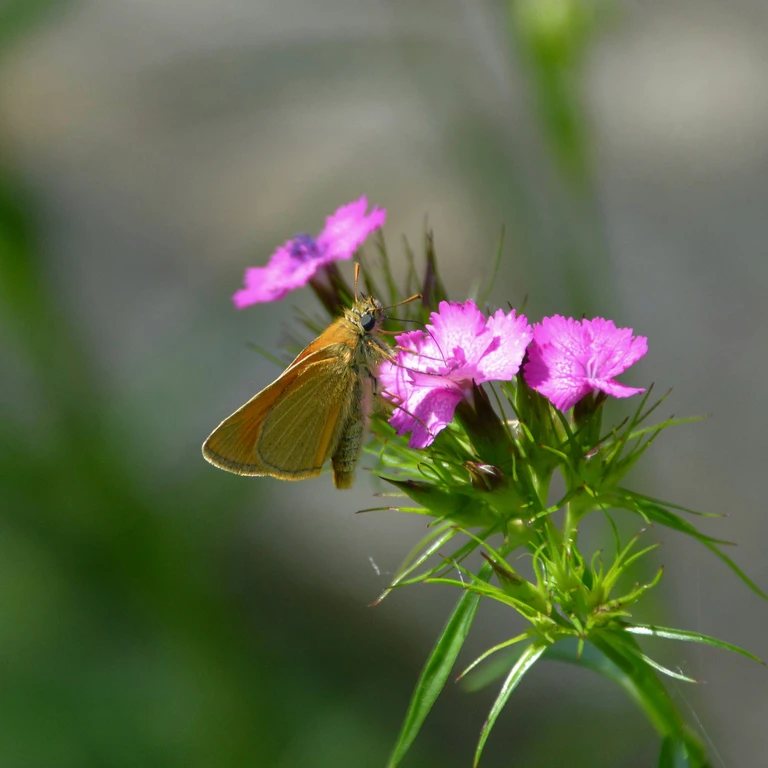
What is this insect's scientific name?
Thymelicus sylvestris
